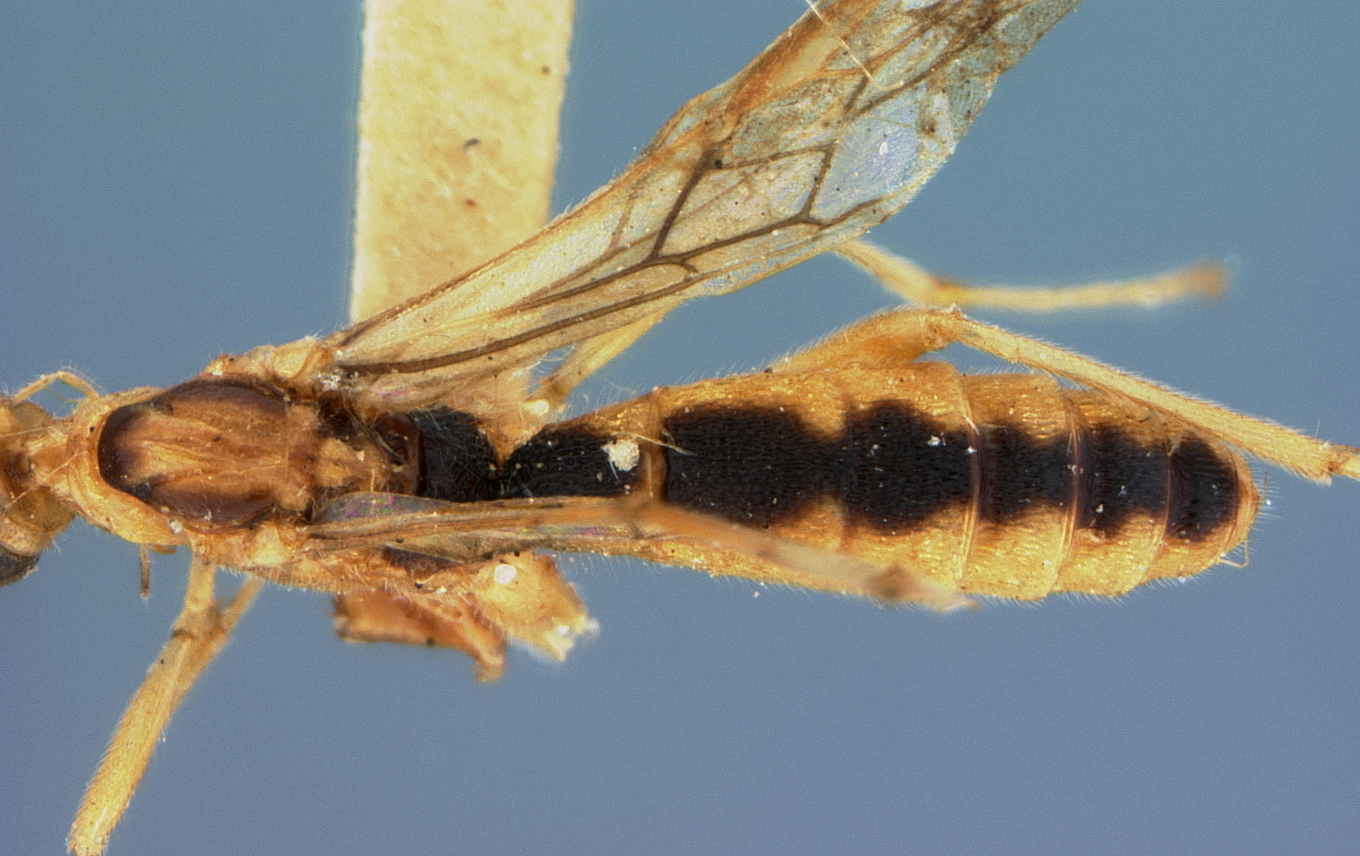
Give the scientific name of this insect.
Macrostomionella similis
